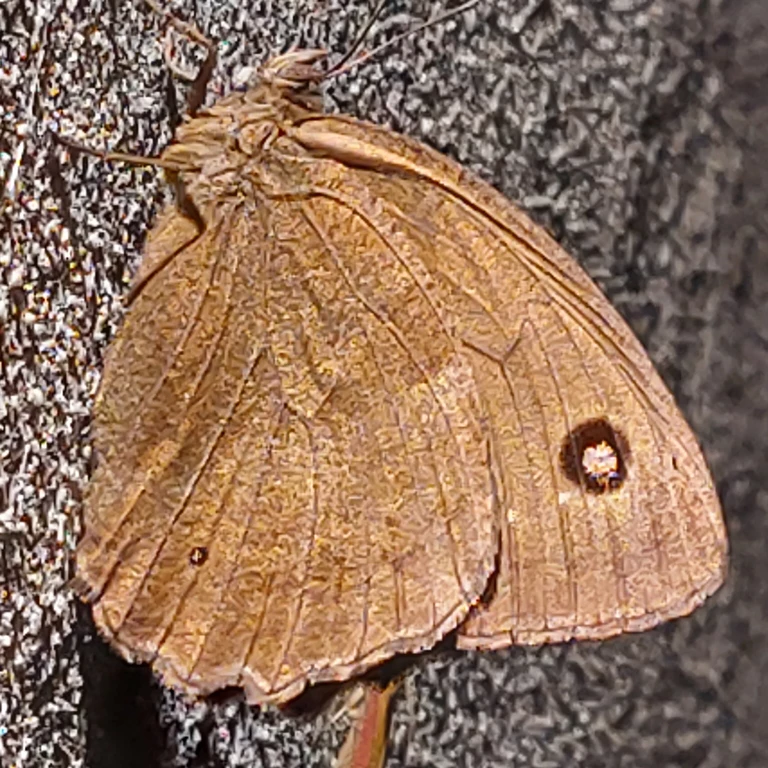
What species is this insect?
Minois dryas
